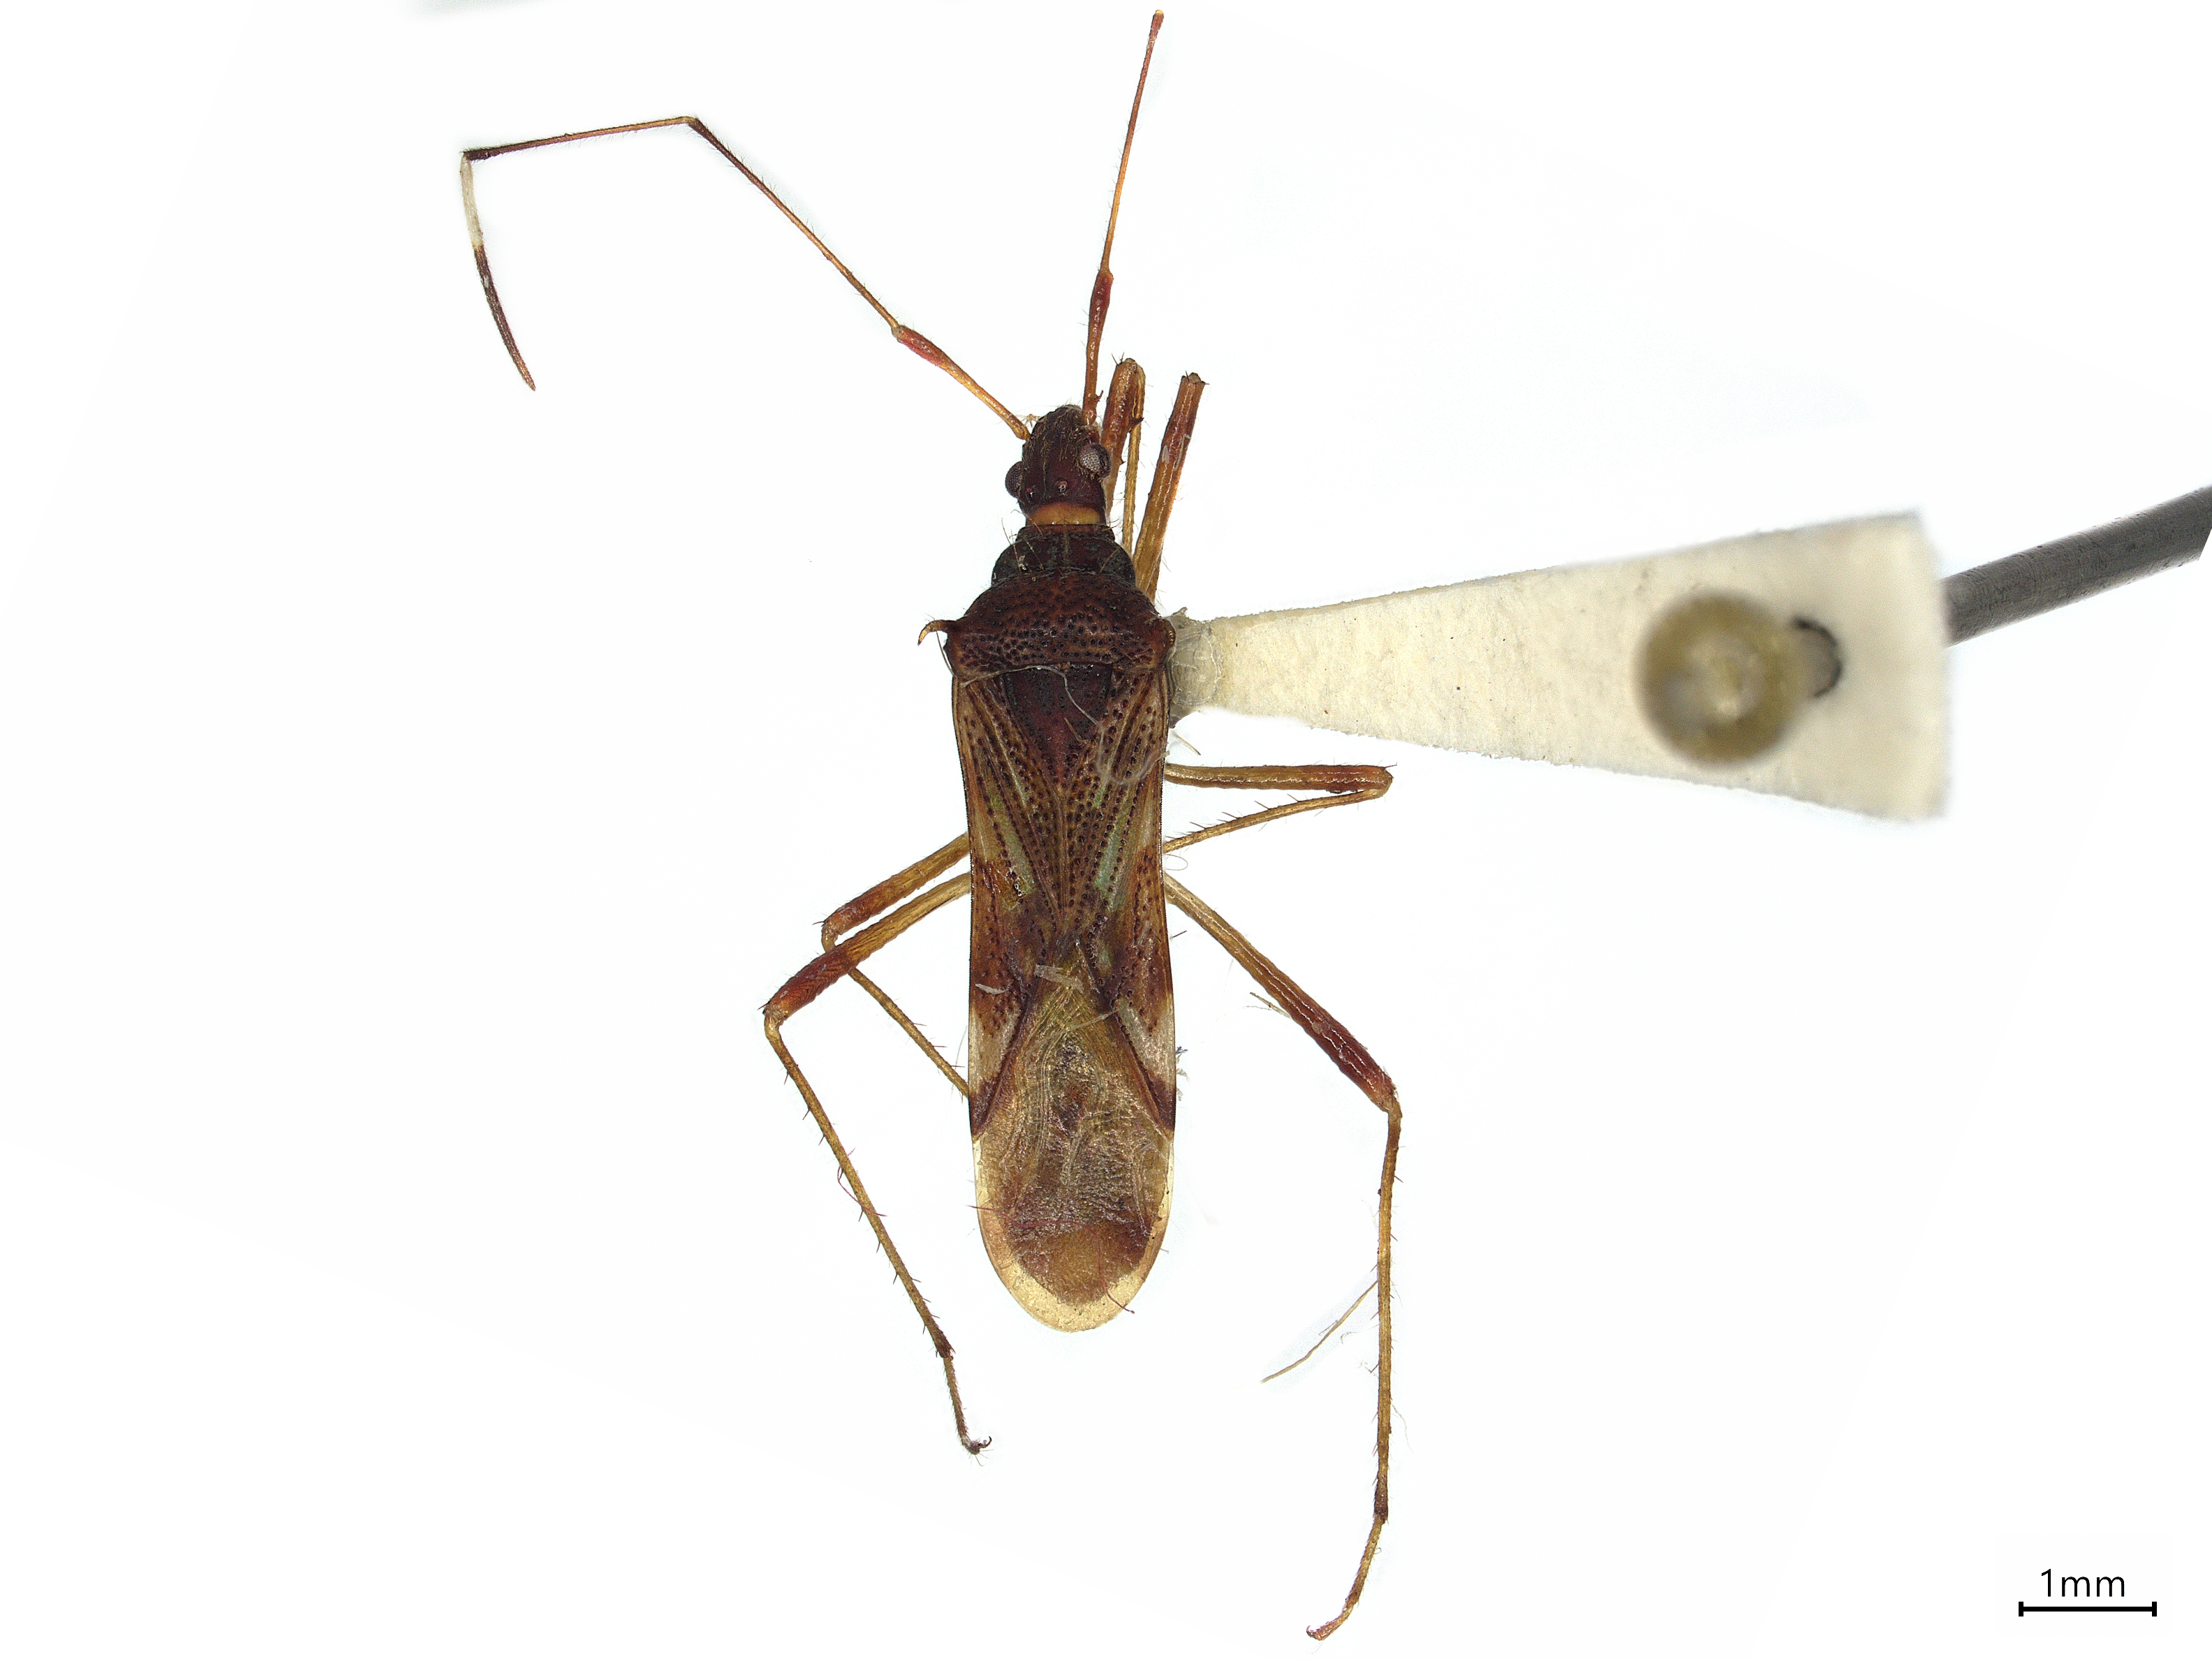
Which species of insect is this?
Primierus quadrispinosus
